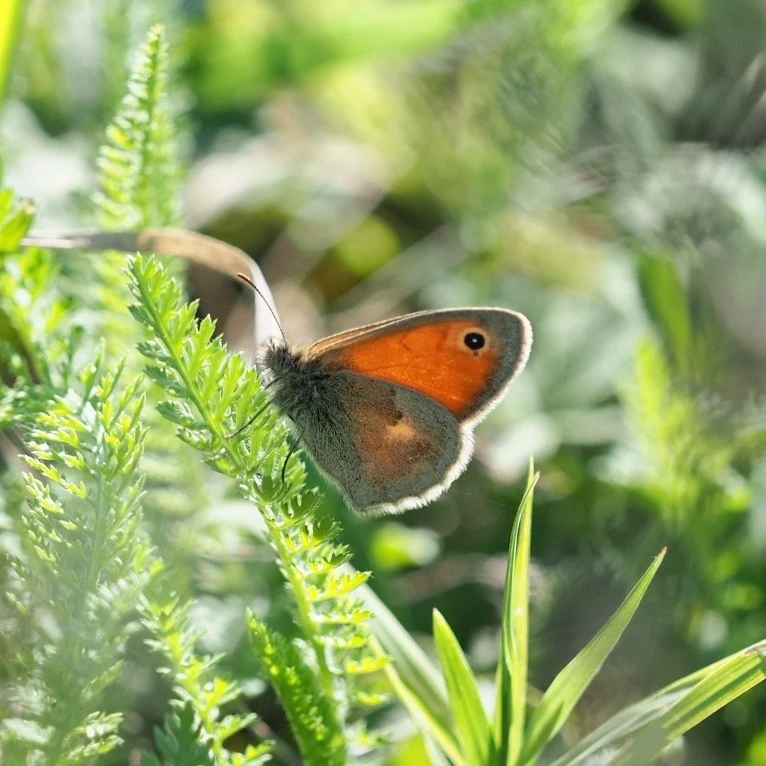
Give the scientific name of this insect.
Coenonympha pamphilus
